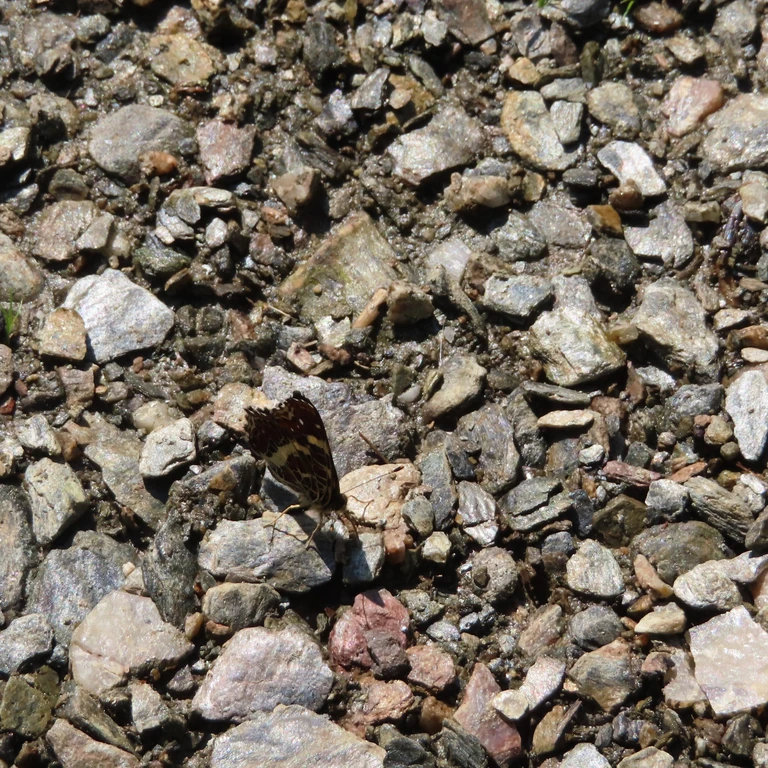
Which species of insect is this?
Araschnia levana
